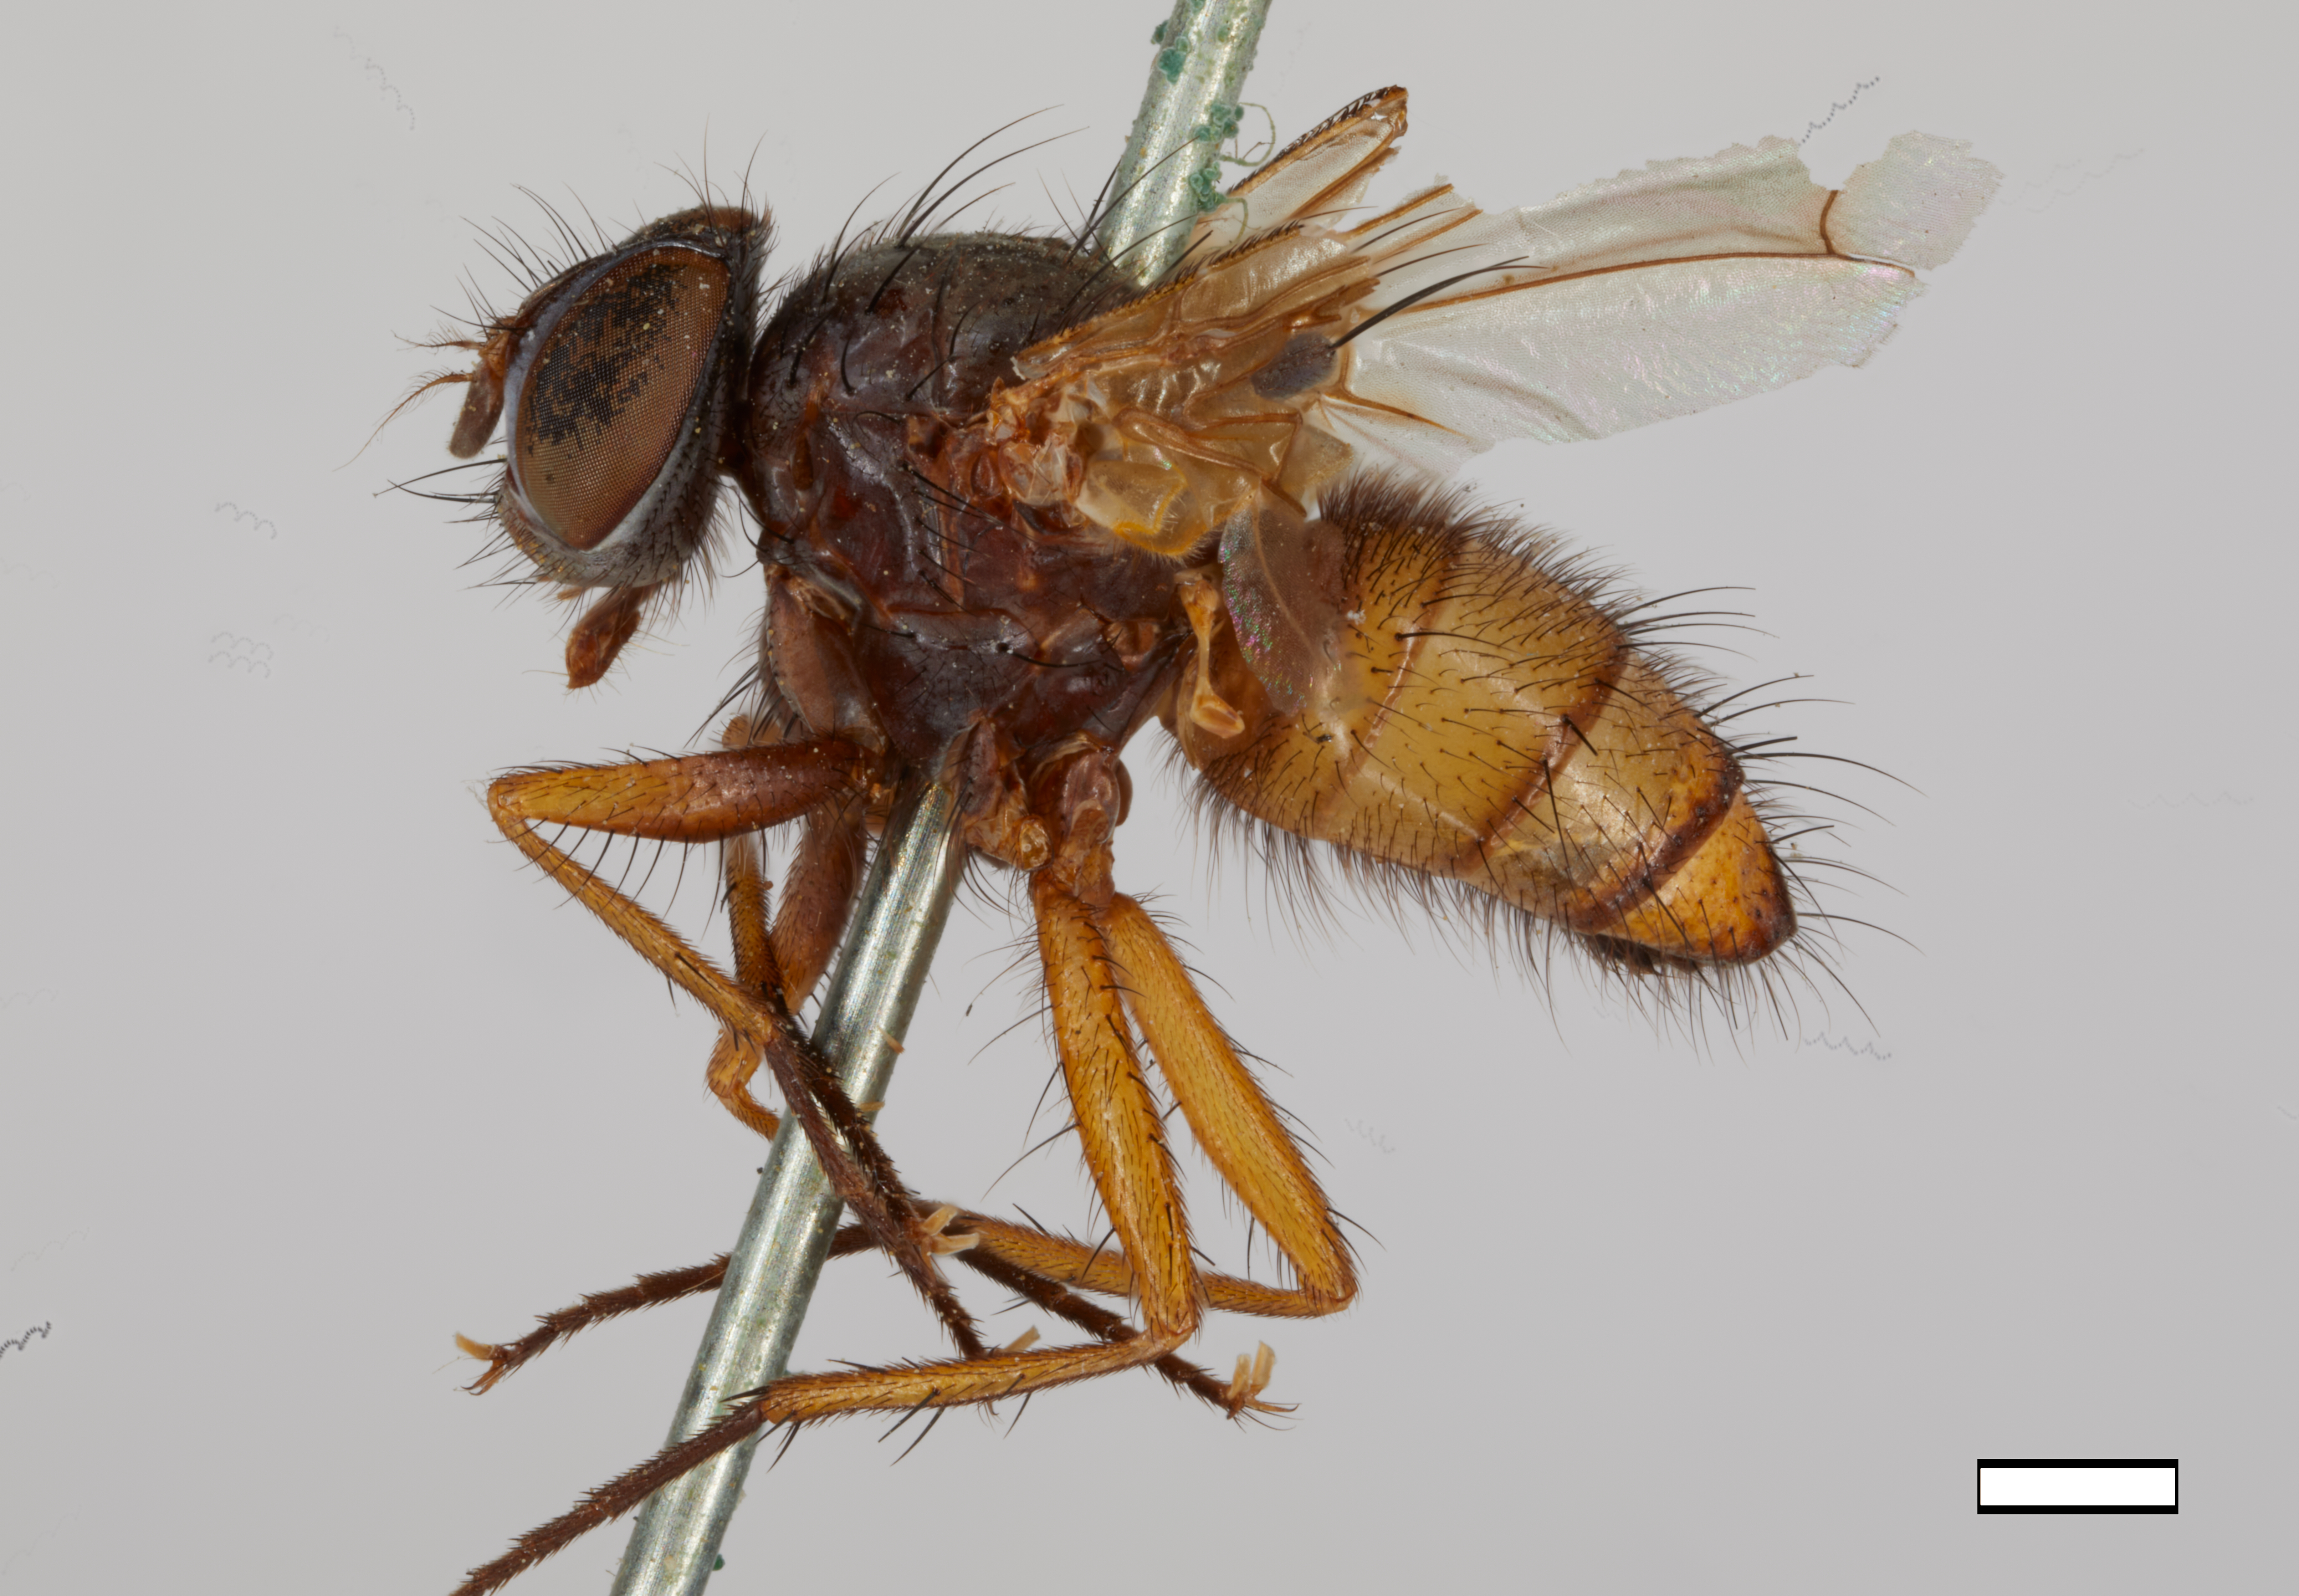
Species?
Melanomya bicolor (also Chaetona bicolor)
